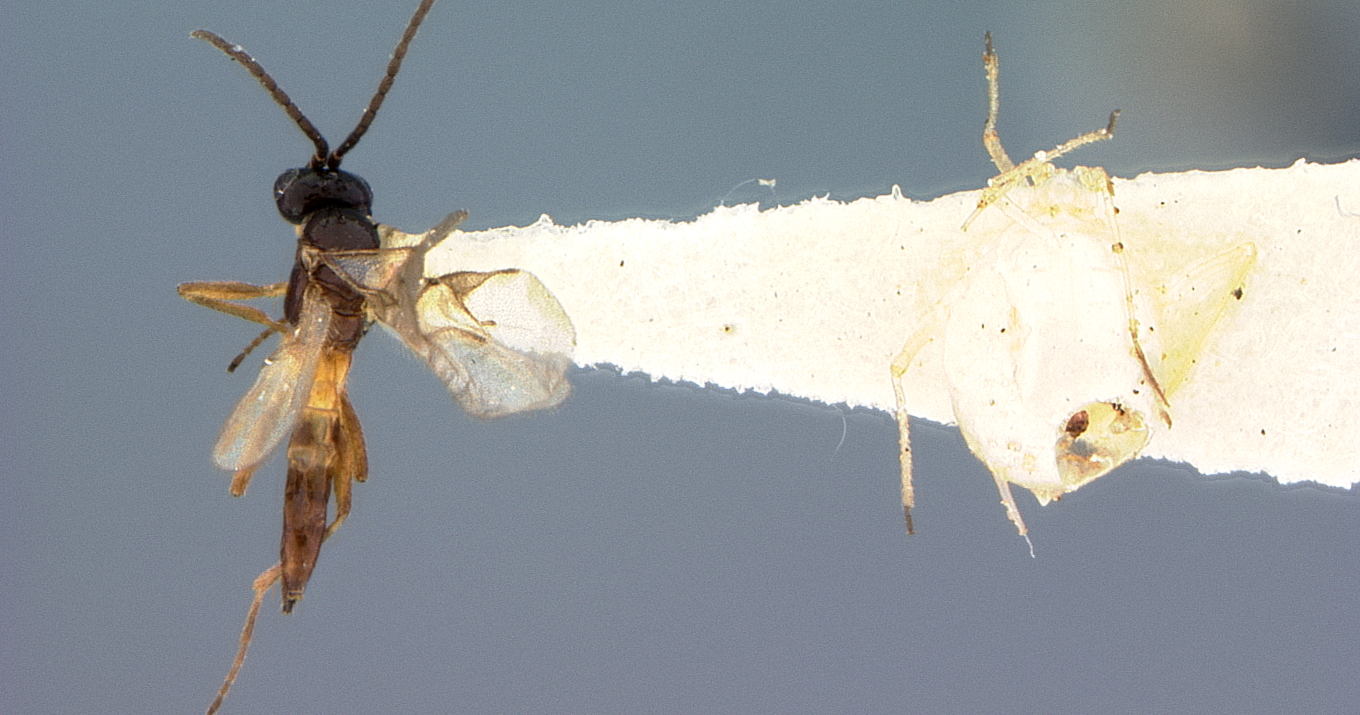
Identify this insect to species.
Aphidius alius
